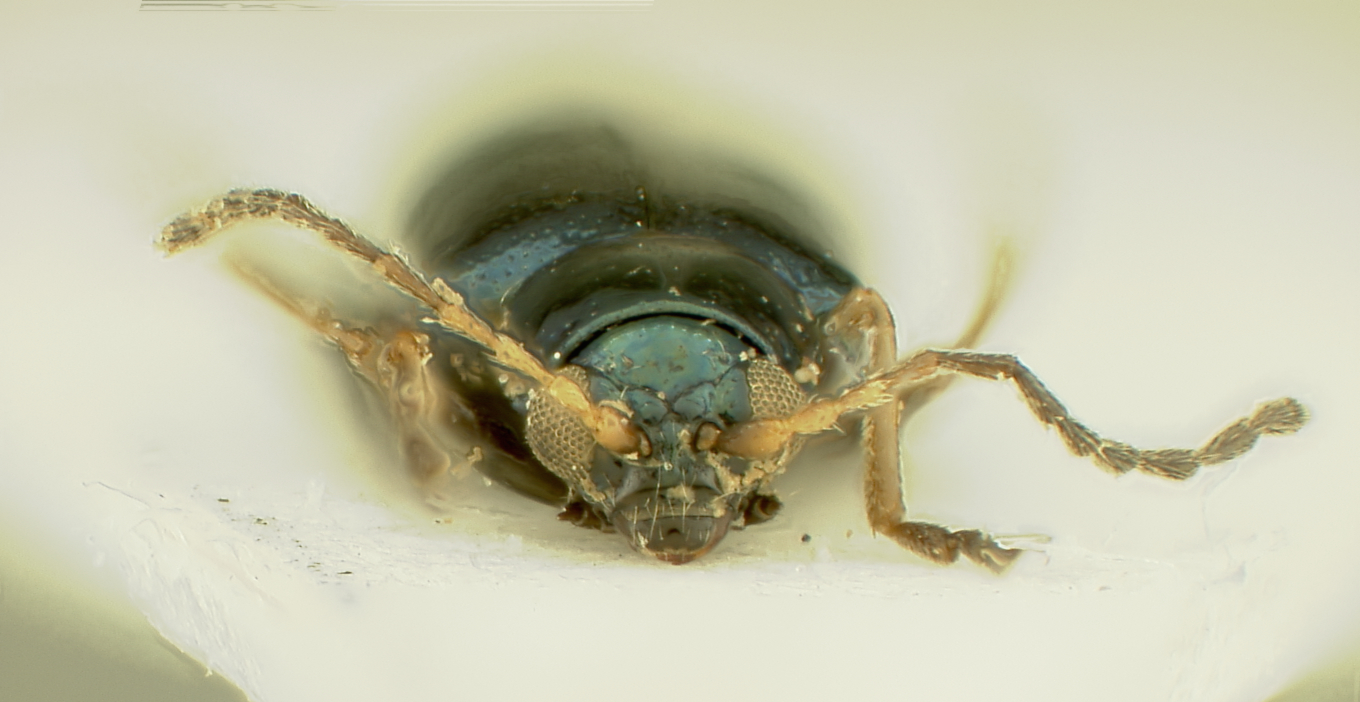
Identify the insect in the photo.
Aphthona dhrubi
